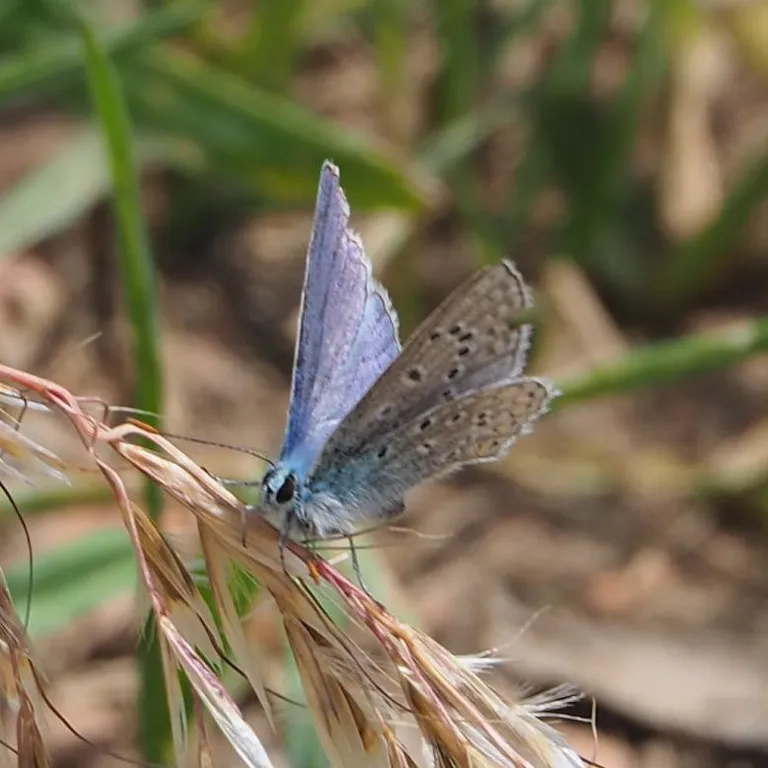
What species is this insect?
Polyommatus icarus
